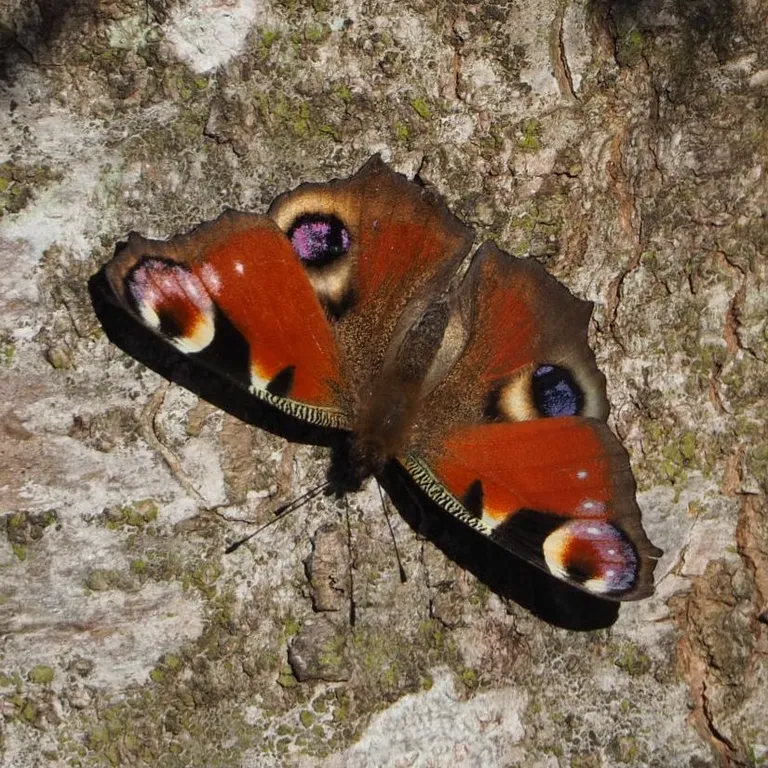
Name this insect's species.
Aglais io
